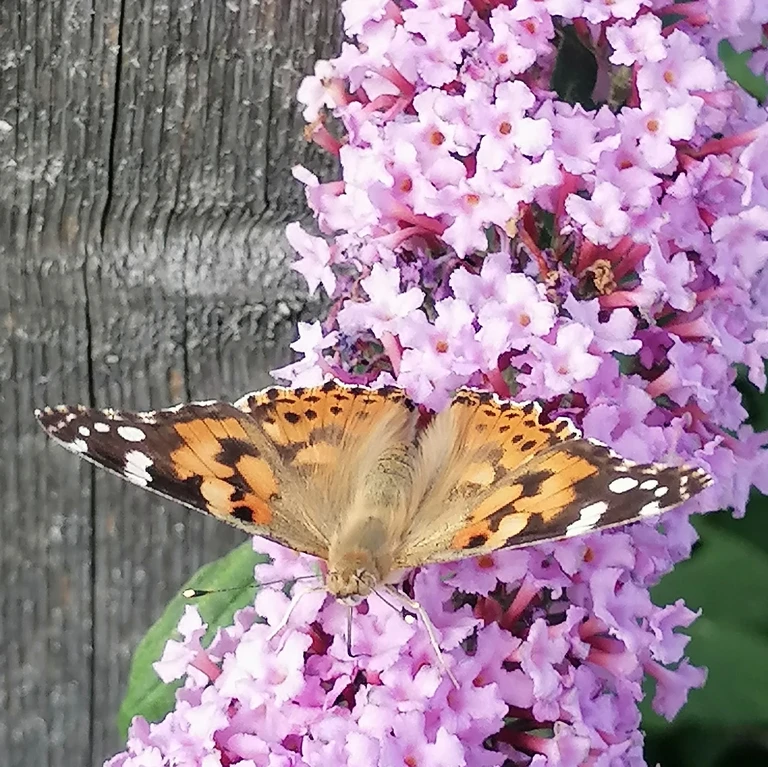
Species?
Vanessa cardui
